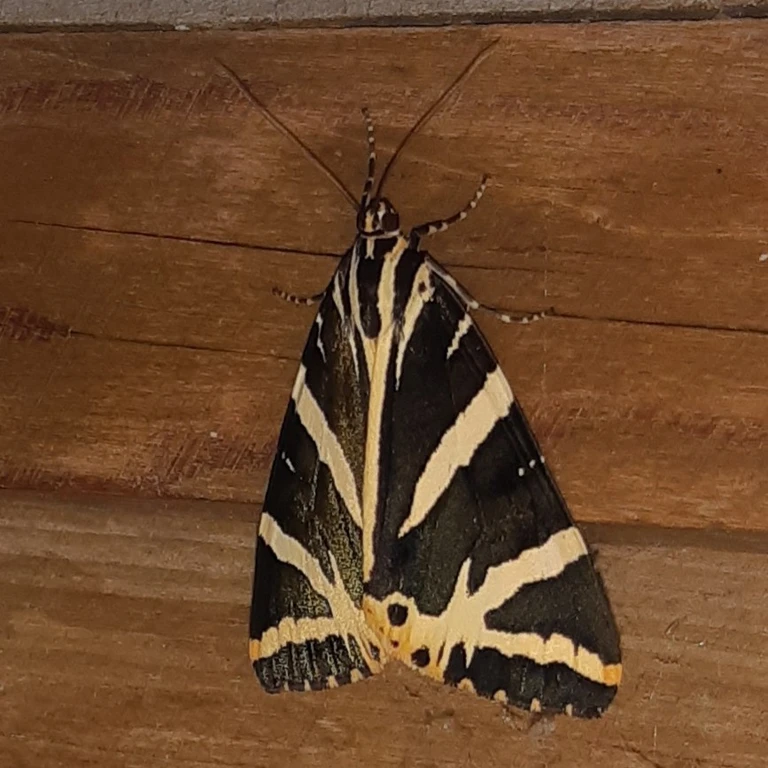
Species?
Euplagia quadripunctaria
